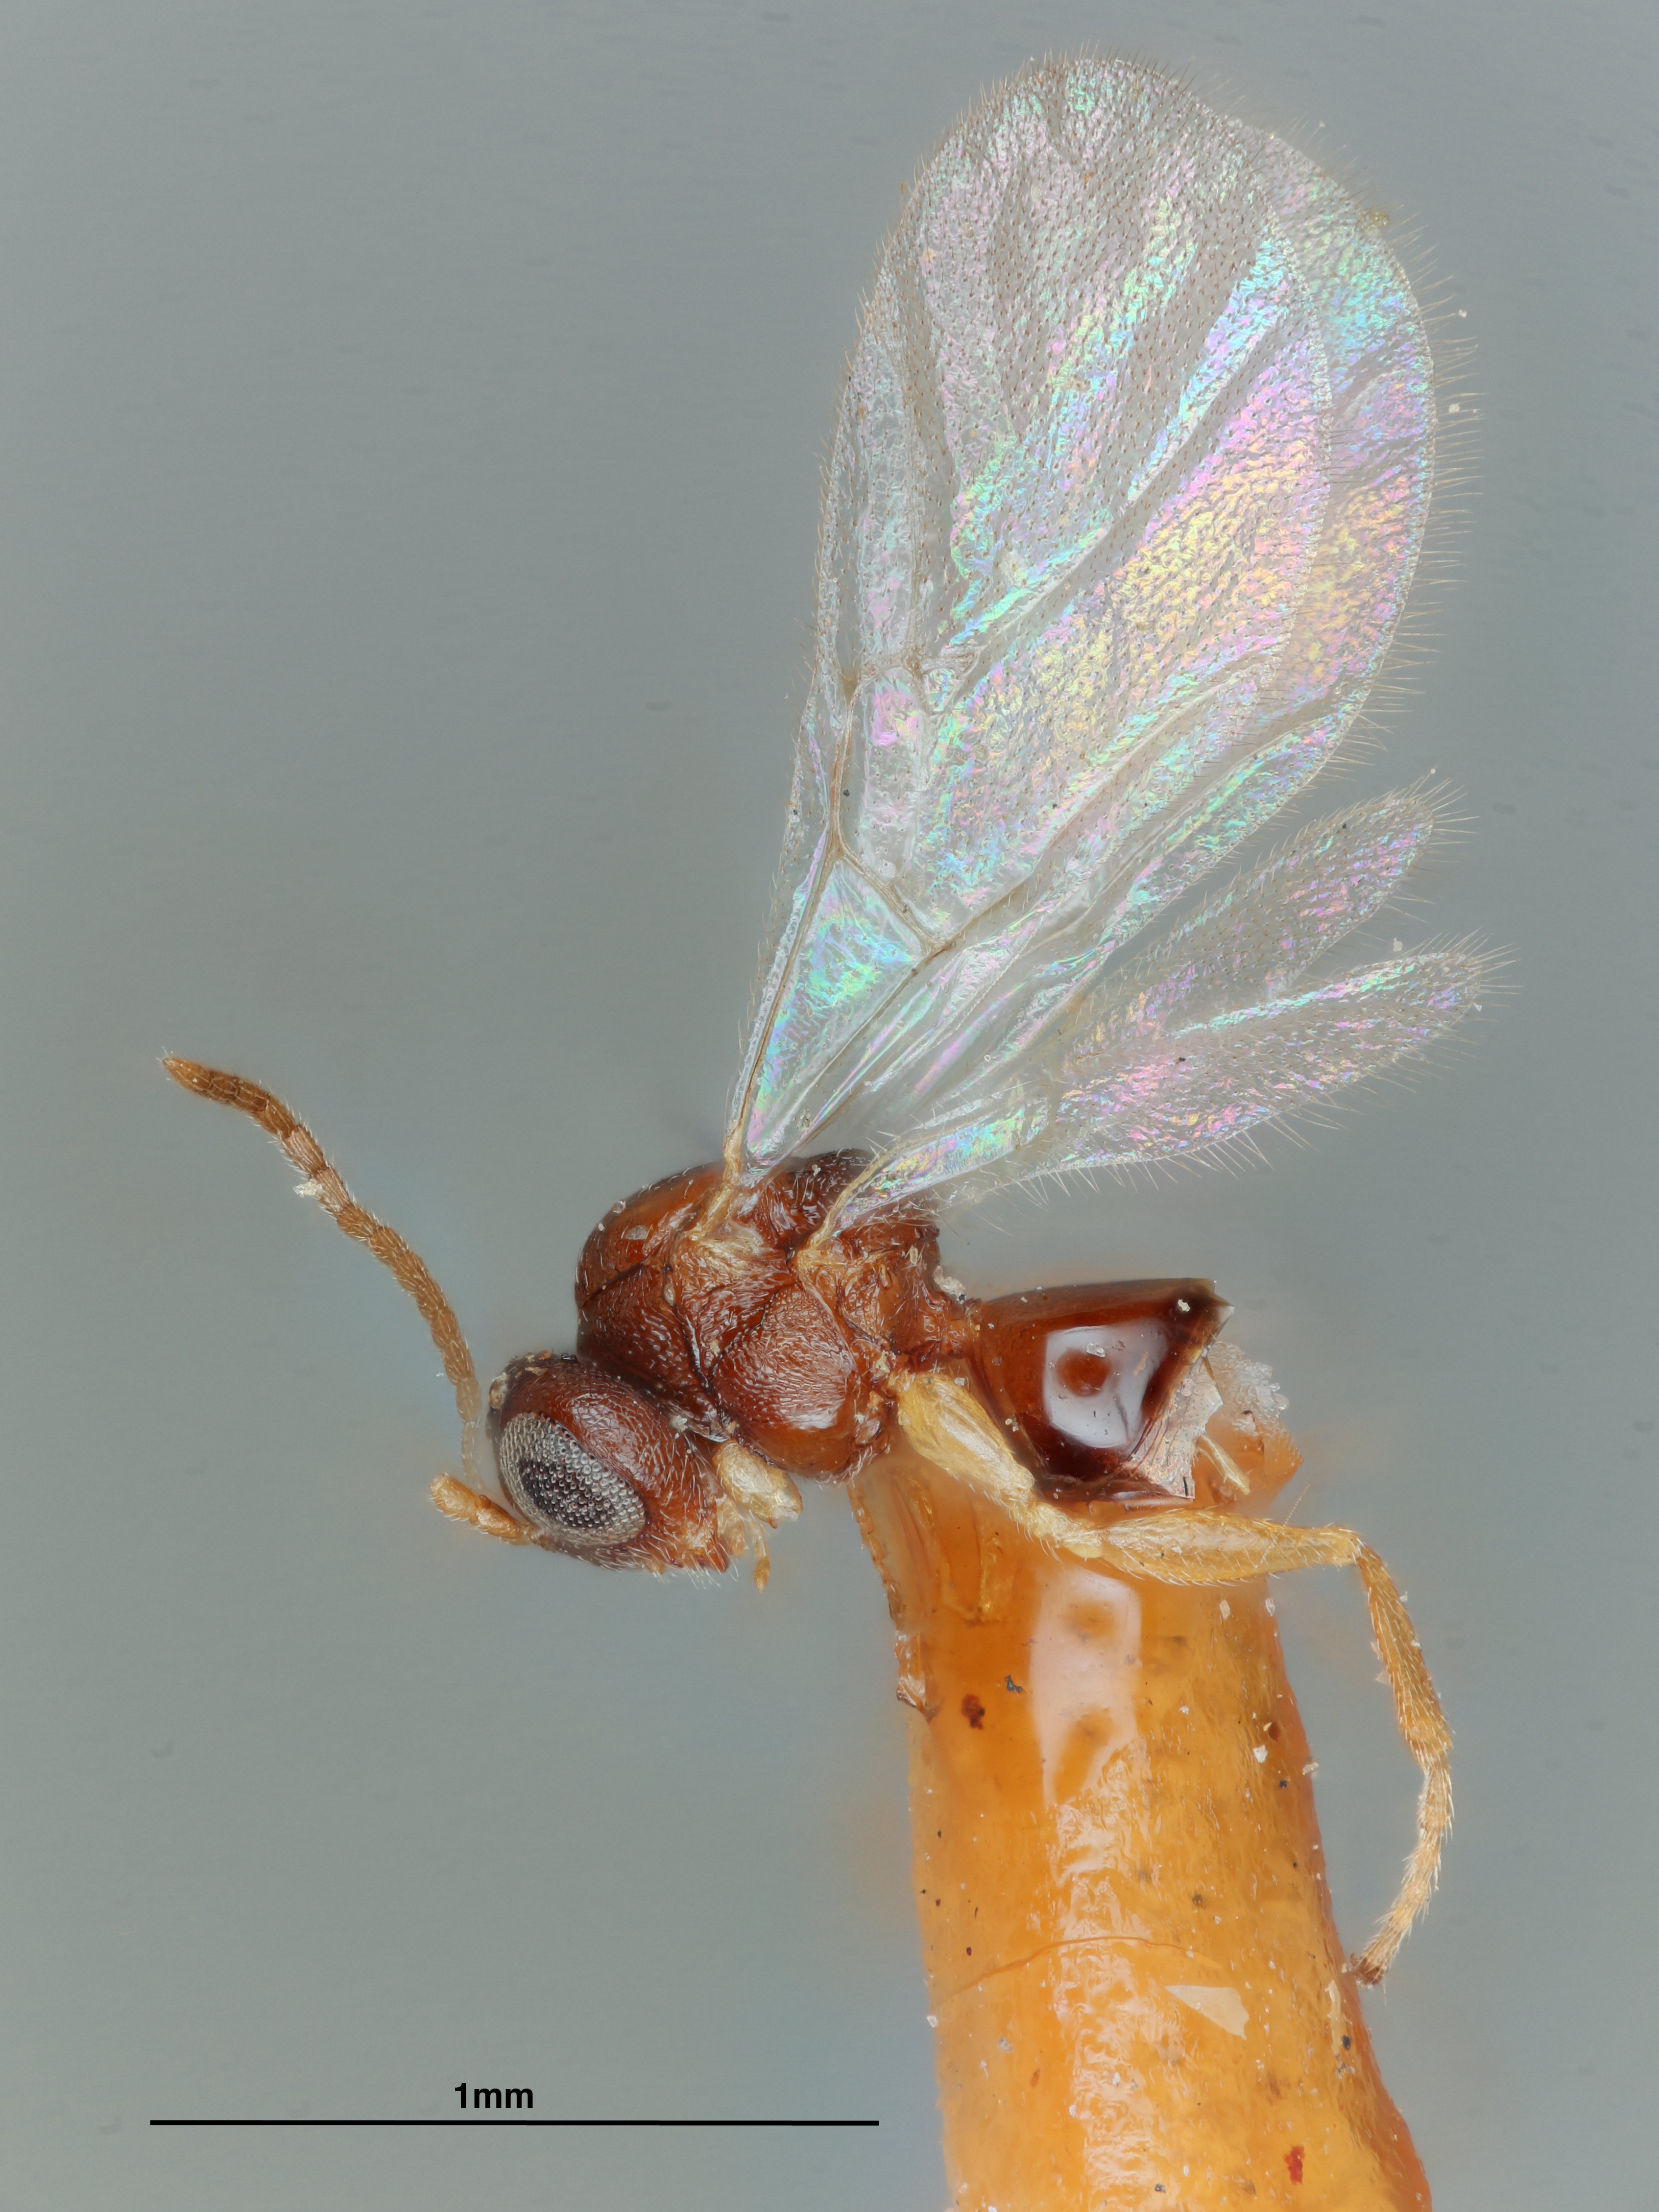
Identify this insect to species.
Neuroterus longipennis
